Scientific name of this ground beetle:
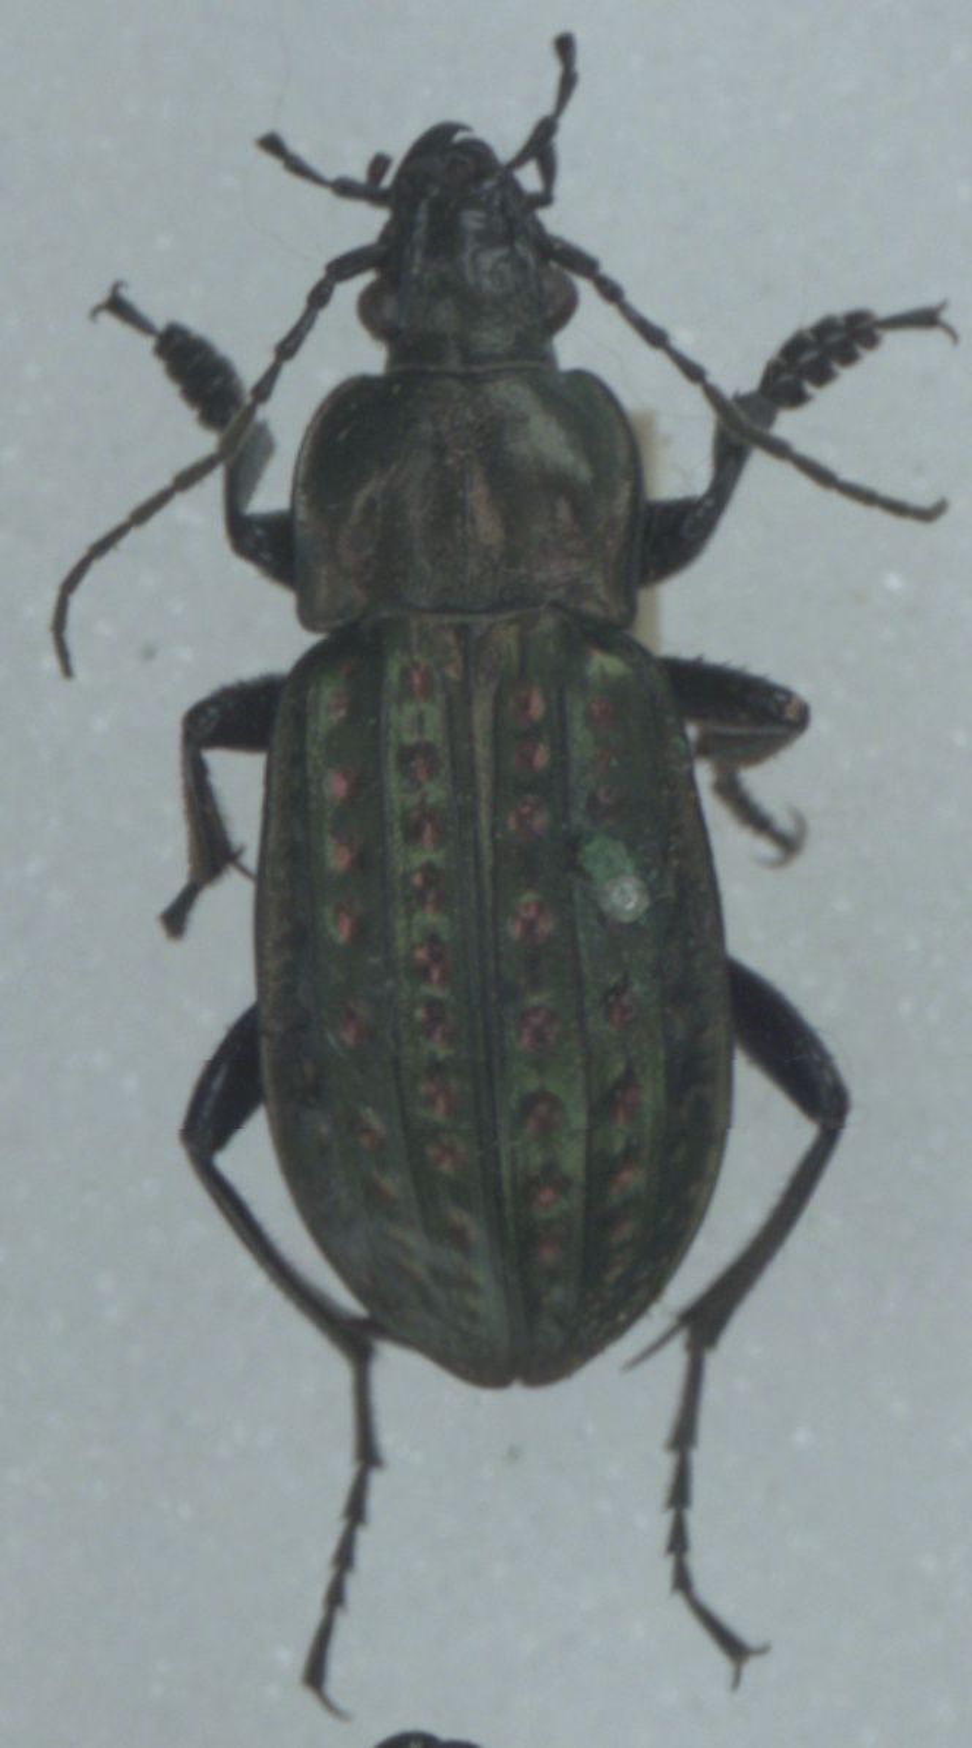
Carabus clatratus
